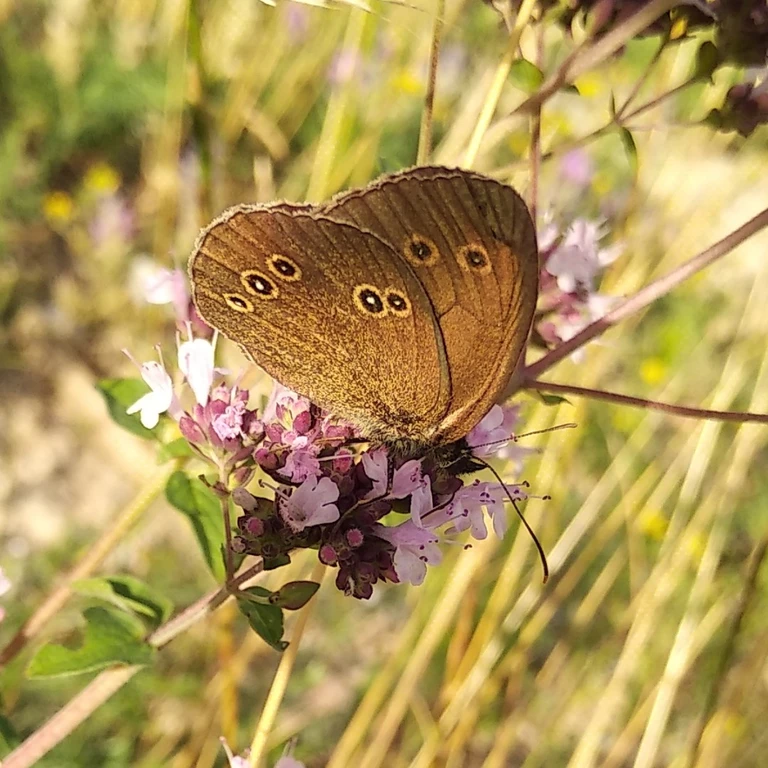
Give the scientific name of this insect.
Aphantopus hyperantus
